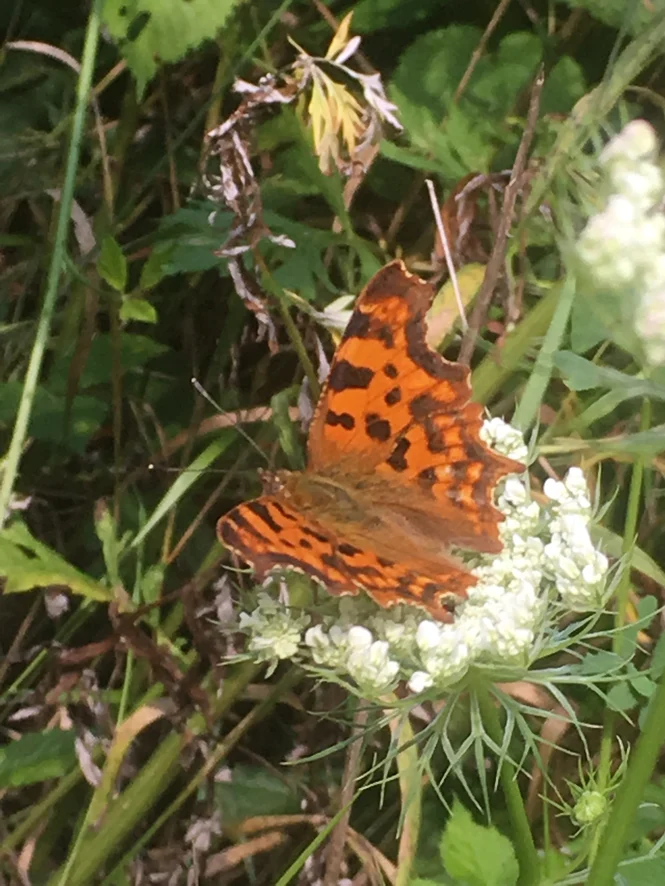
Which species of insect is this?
Polygonia c-album
